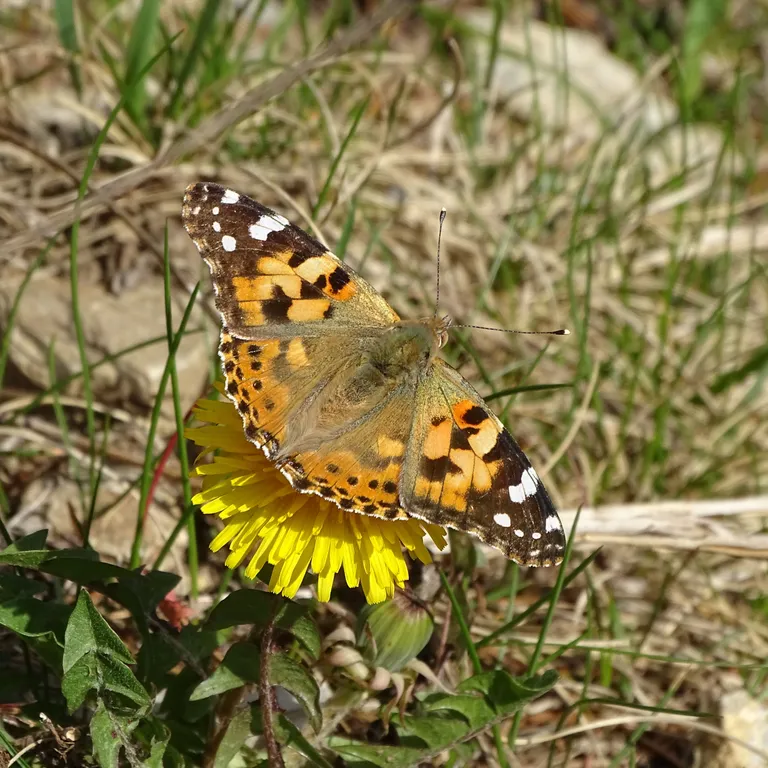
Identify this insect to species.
Vanessa cardui
